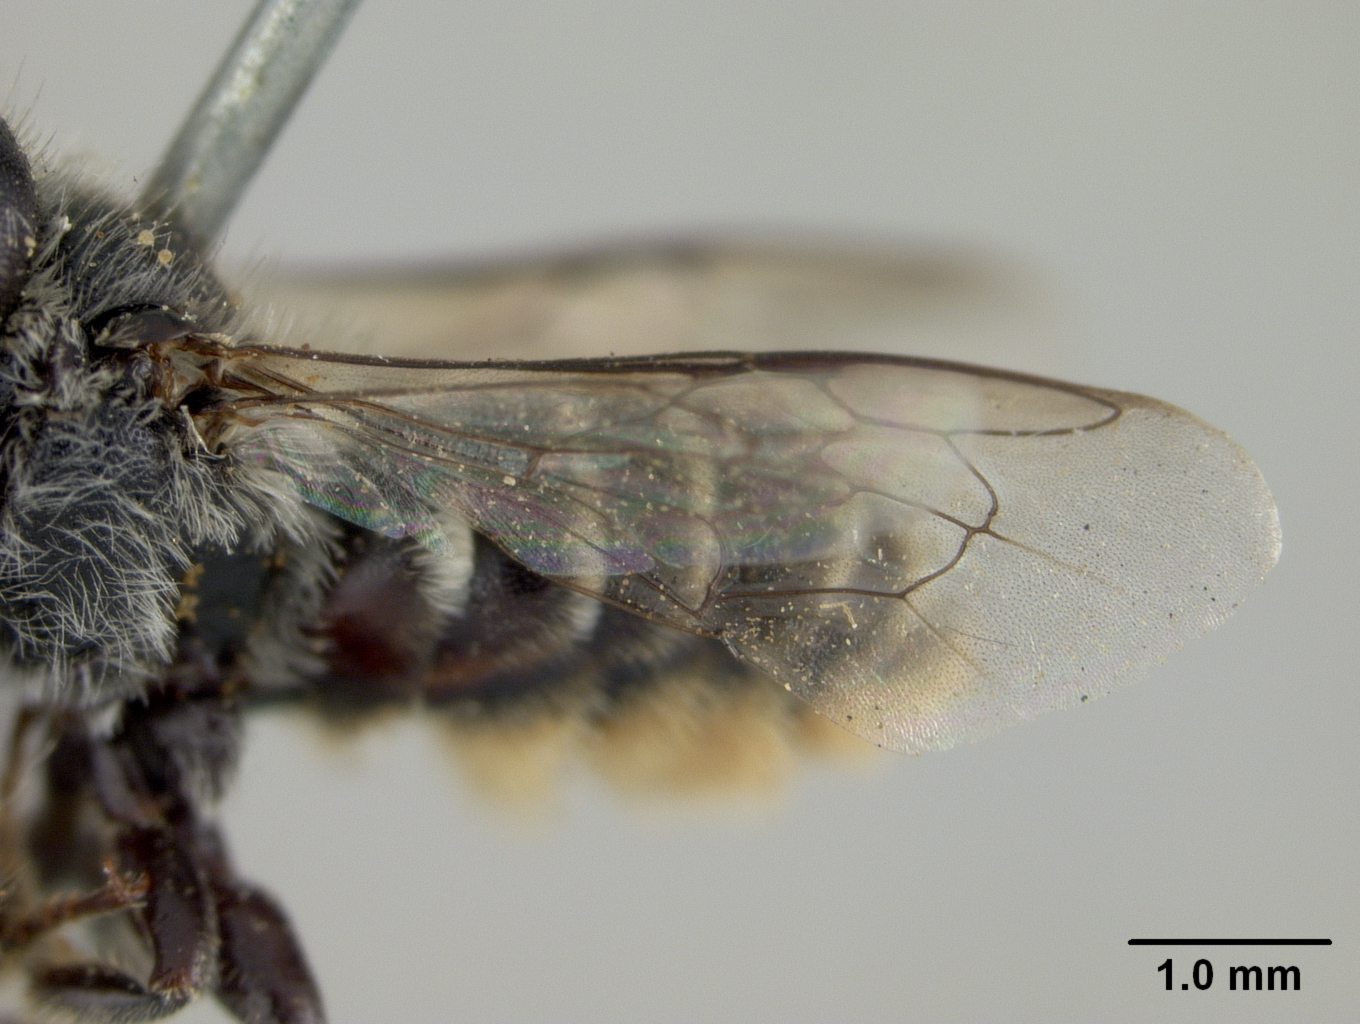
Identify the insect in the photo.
Titusella pronitens
